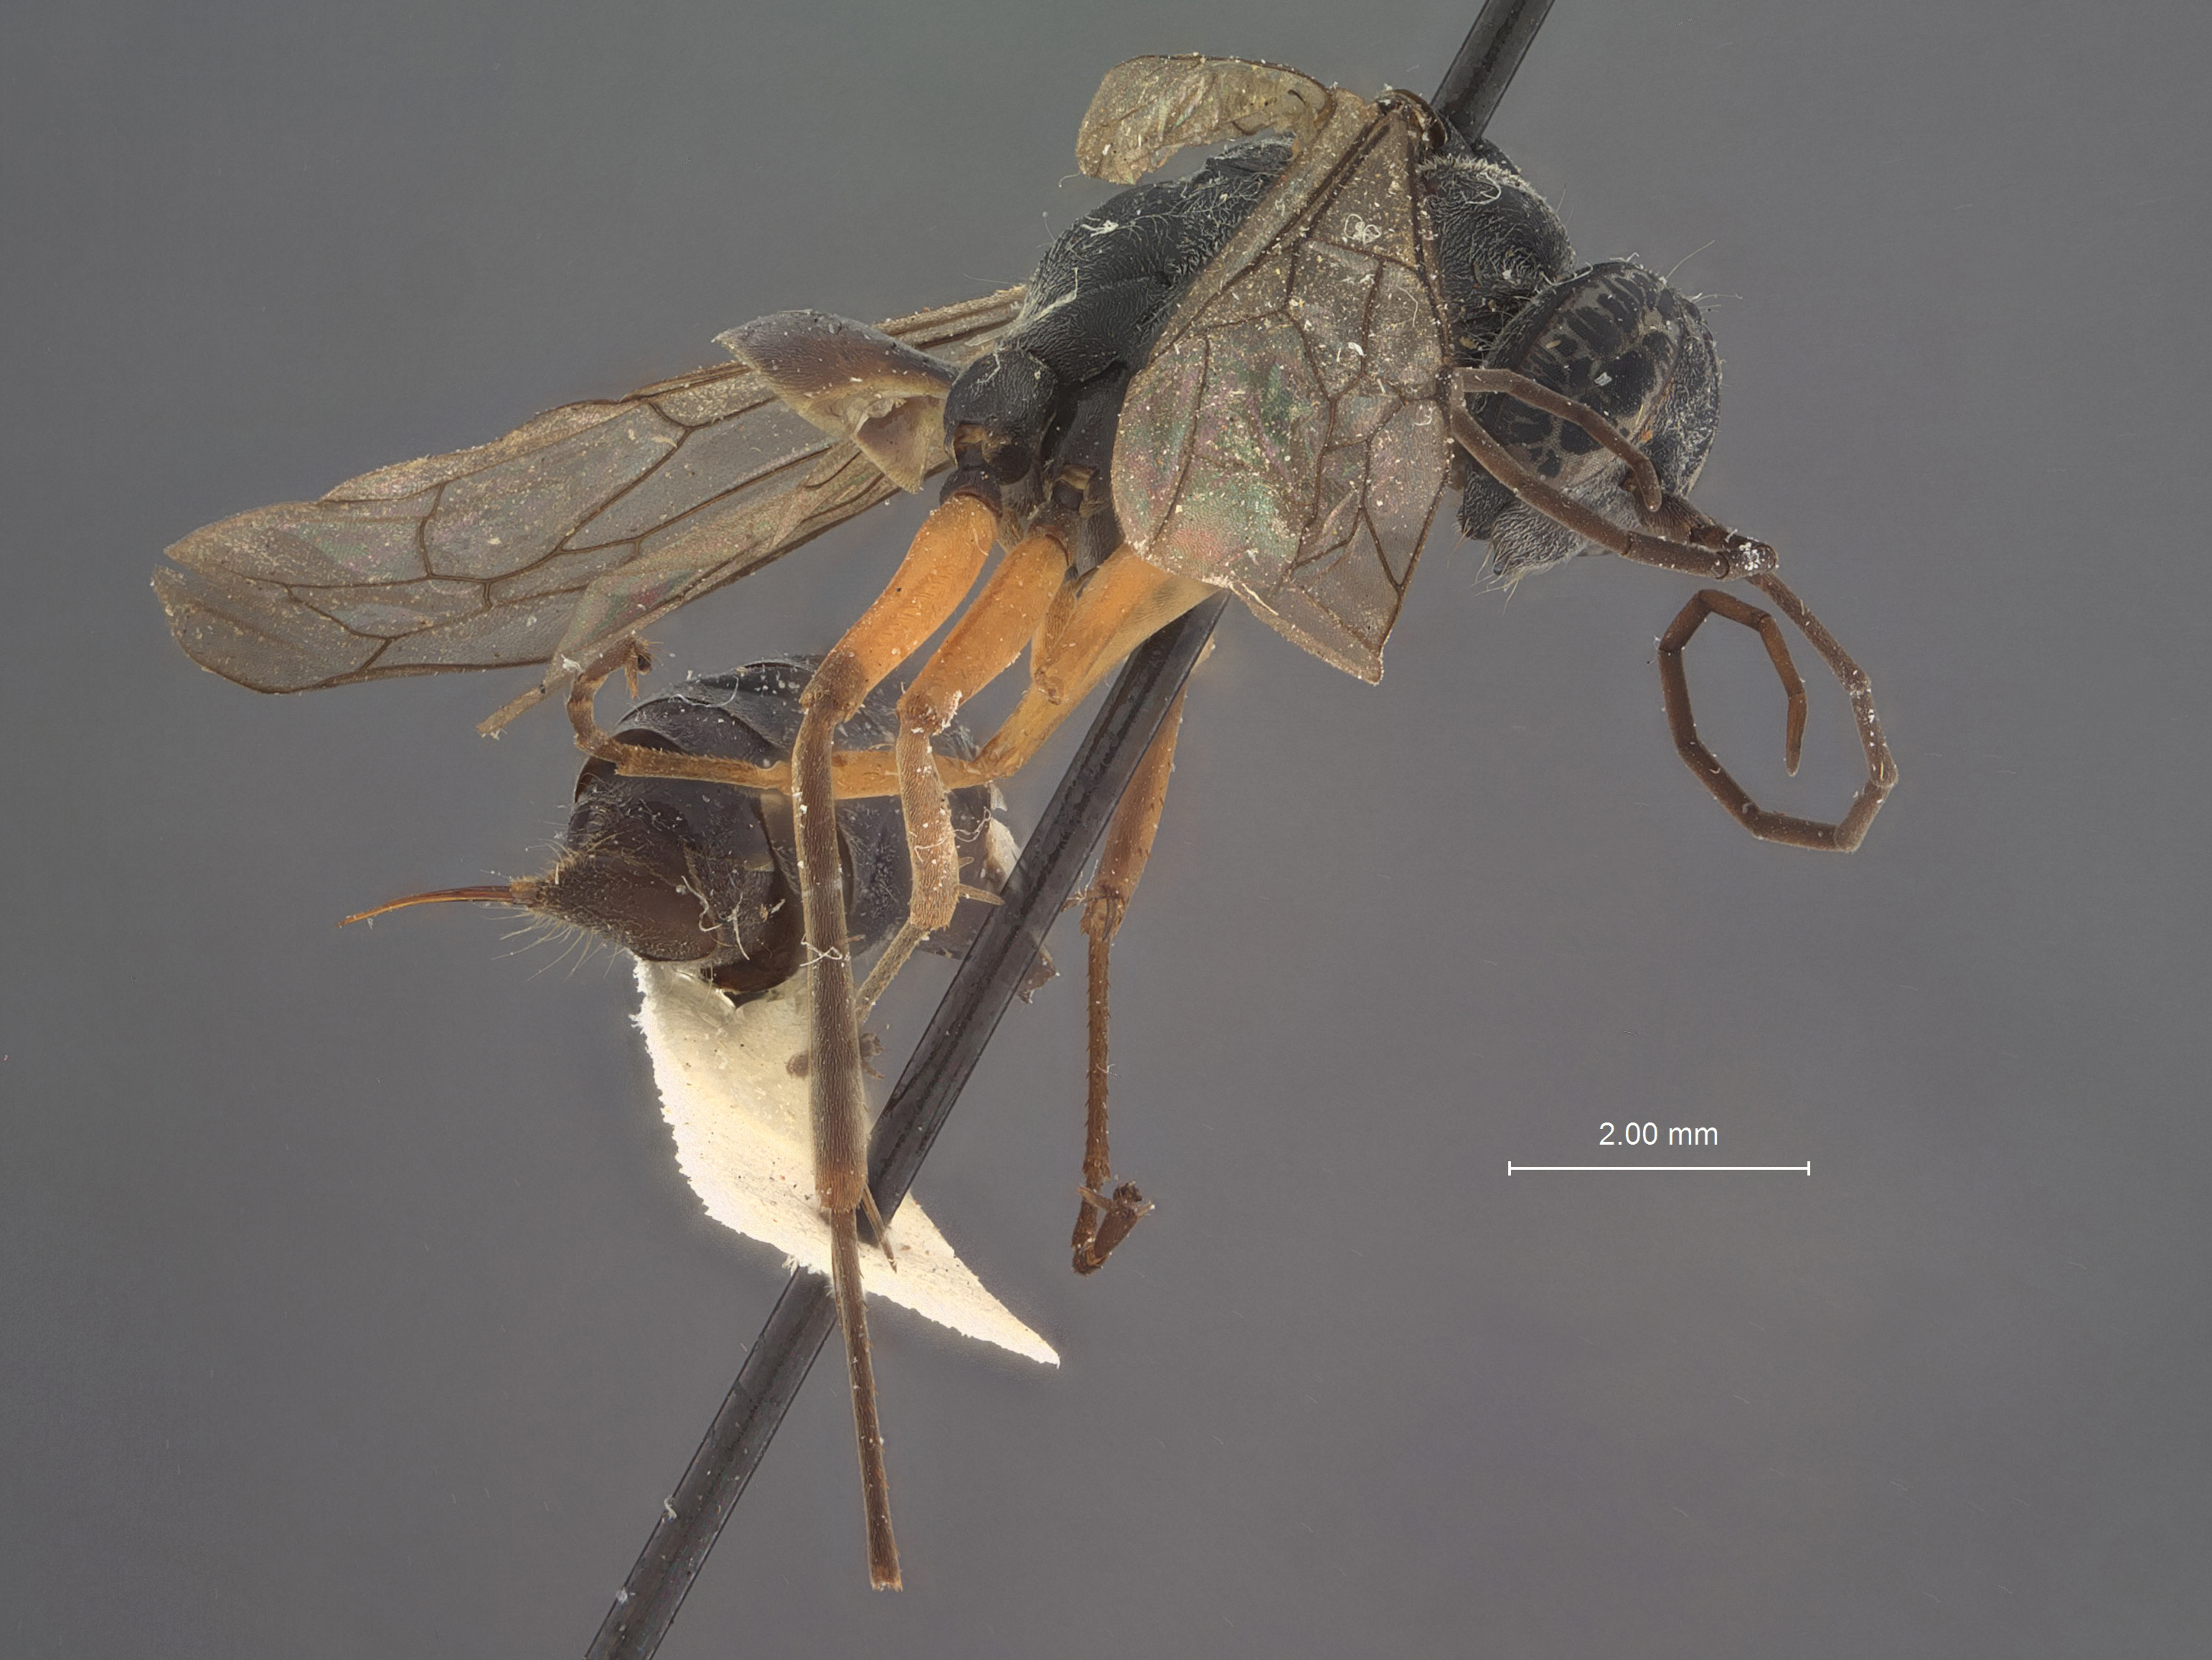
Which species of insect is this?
Auplopus nigriculus
